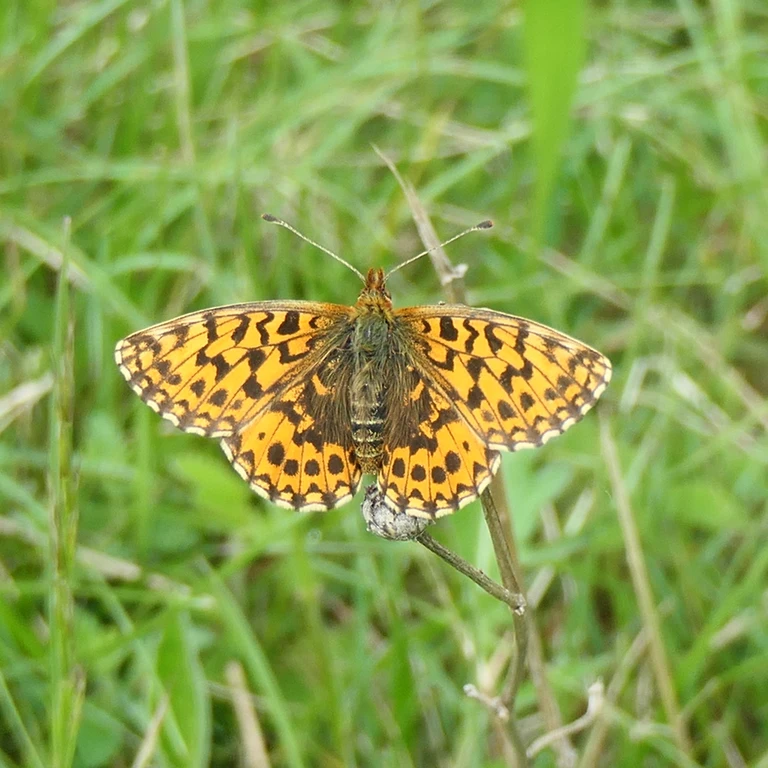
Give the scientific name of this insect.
Boloria dia
